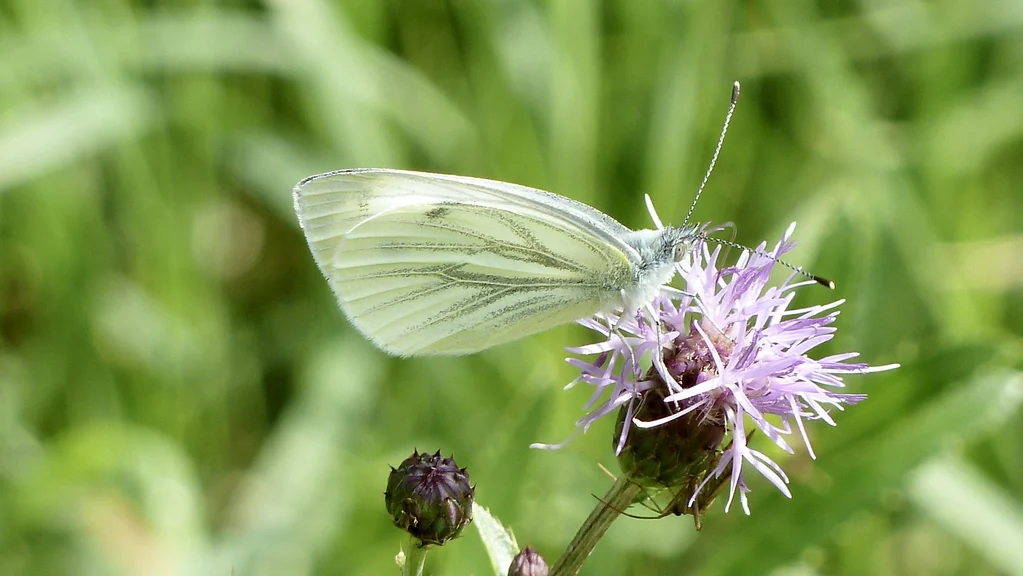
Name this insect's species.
Pieris napi
